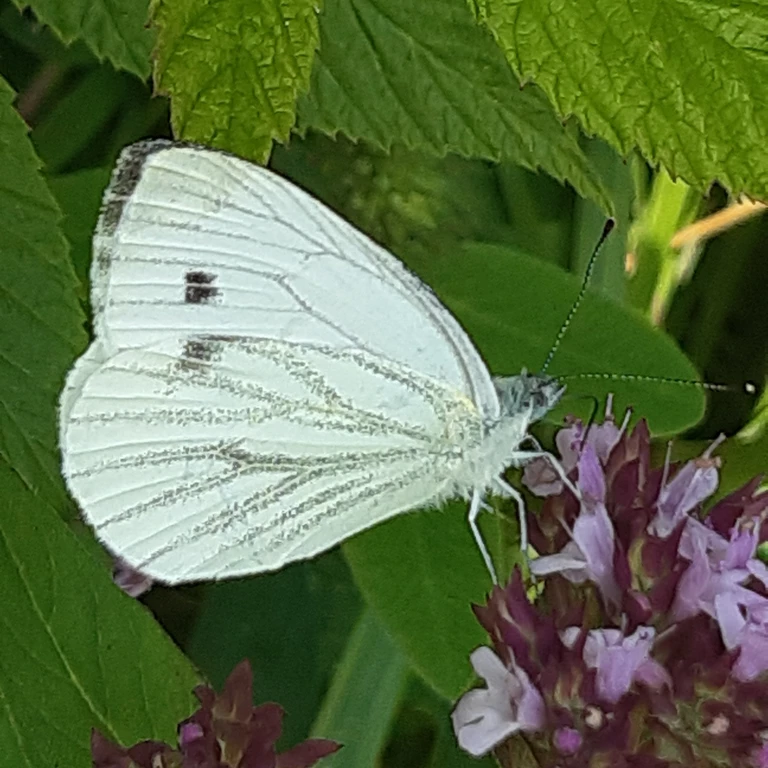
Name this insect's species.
Pieris napi
